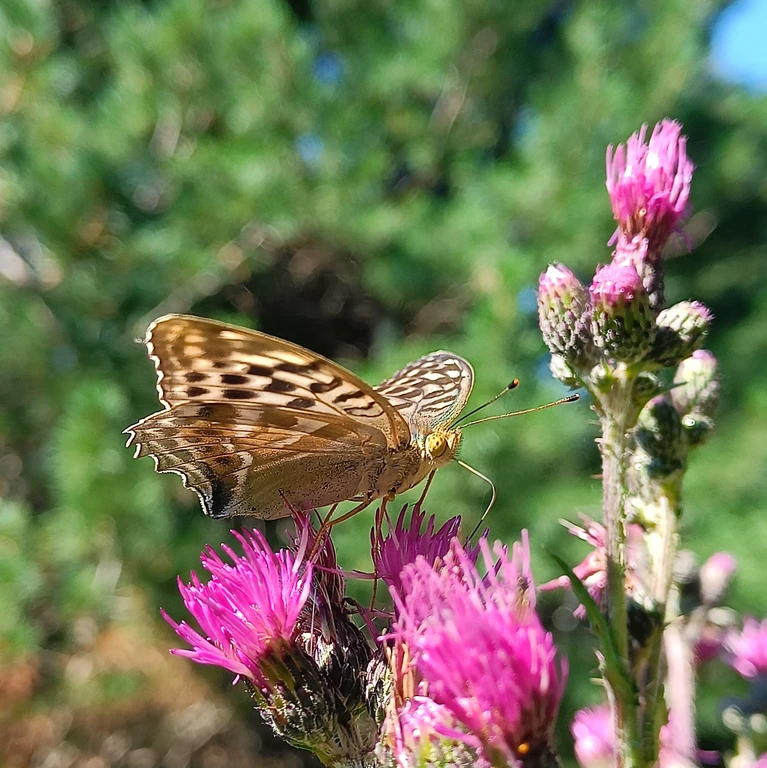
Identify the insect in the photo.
Argynnis paphia
